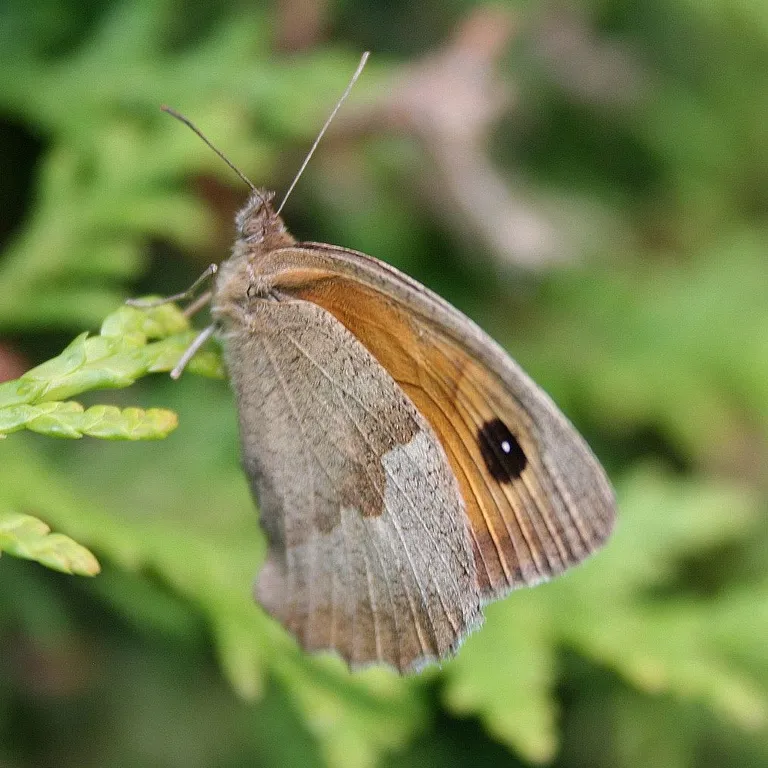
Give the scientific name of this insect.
Maniola jurtina
